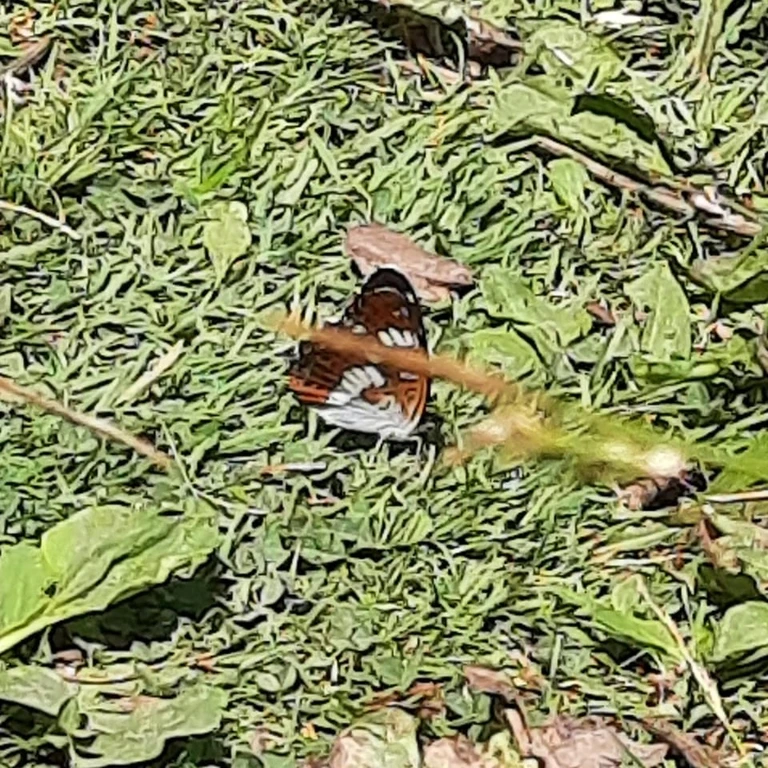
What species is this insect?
Limenitis camilla (also Ladoga camilla)
